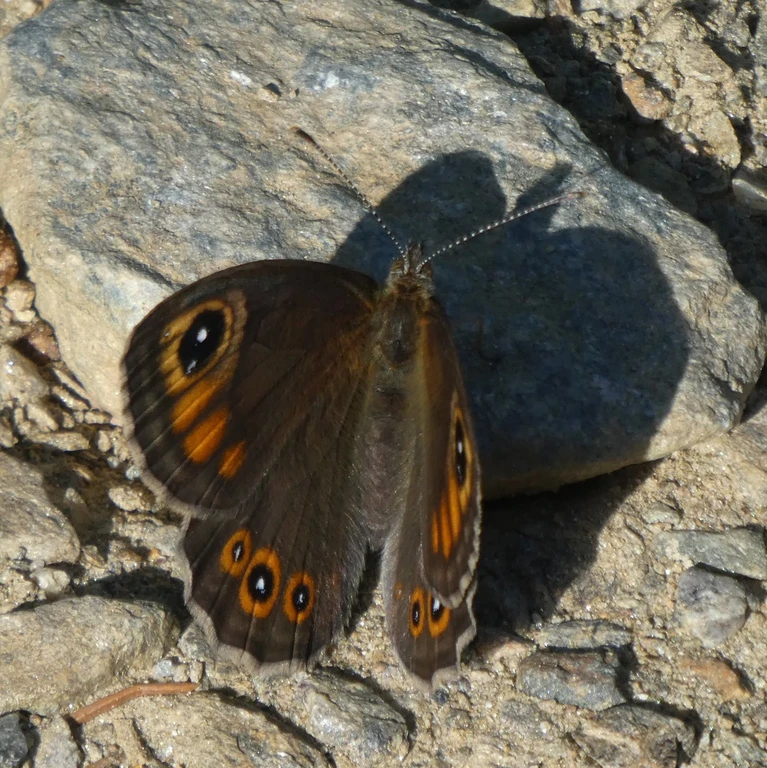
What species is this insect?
Lasiommata maera (also Pararge maera)
